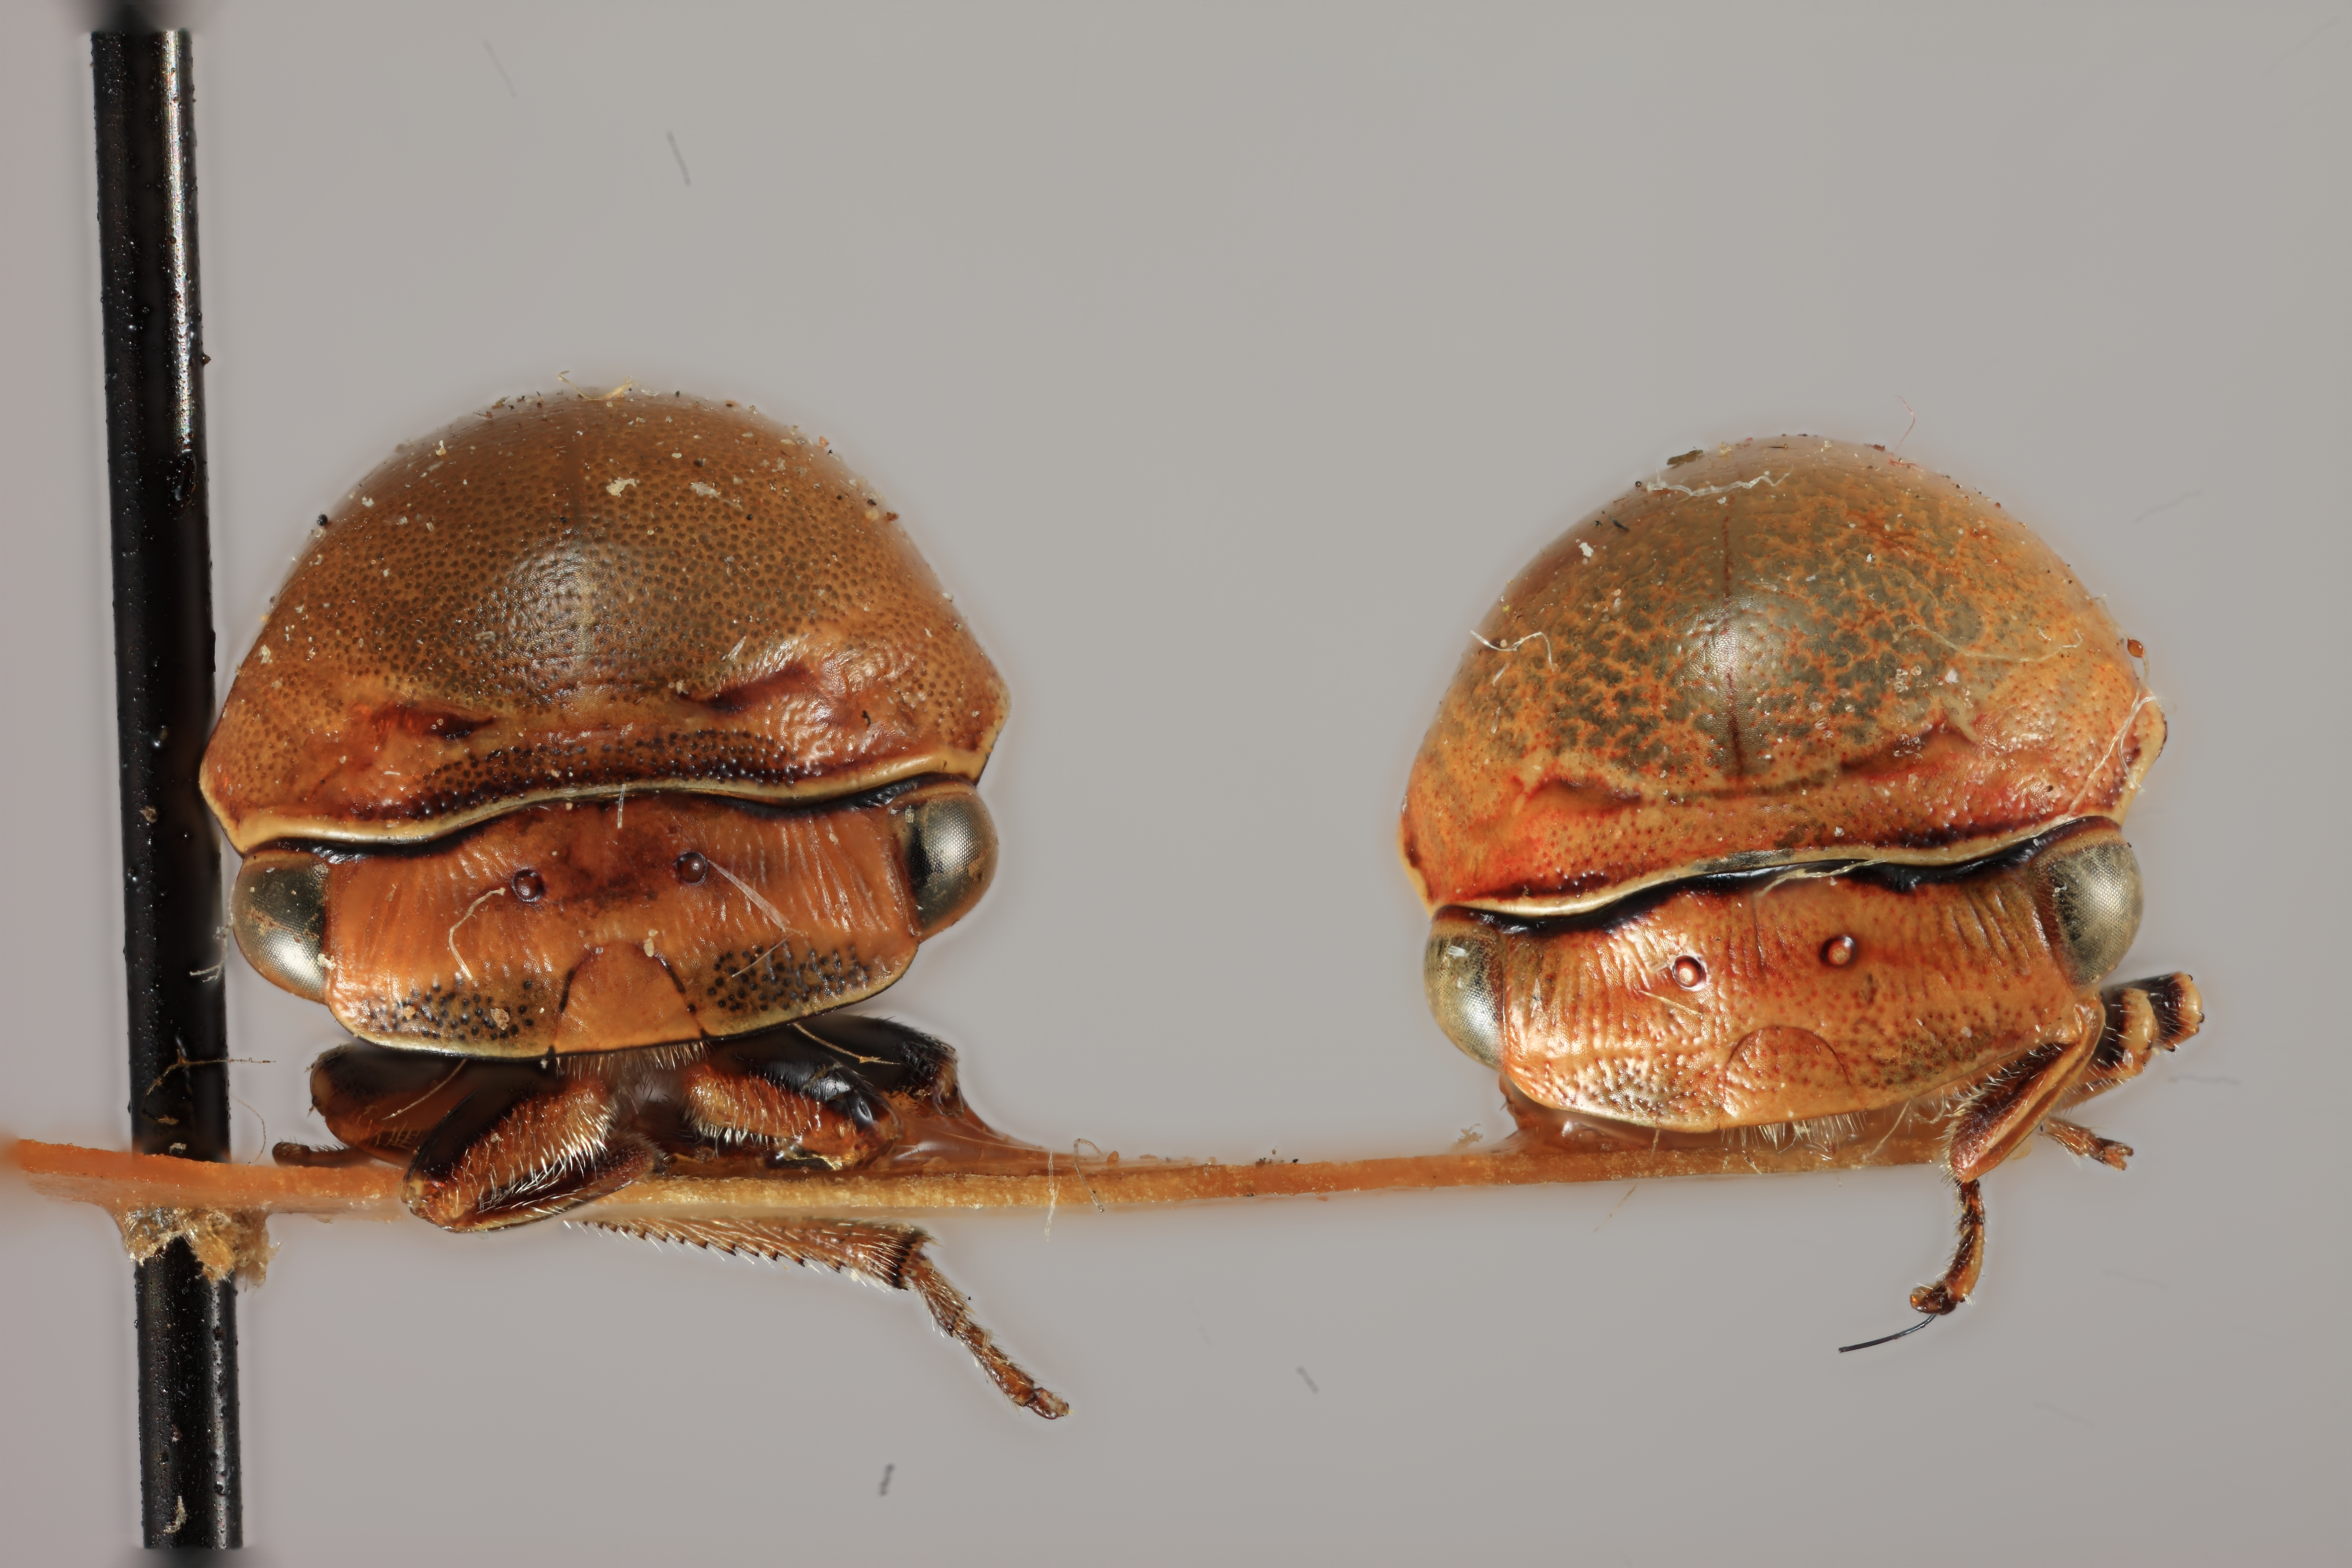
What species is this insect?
Stictopelta pulchella
